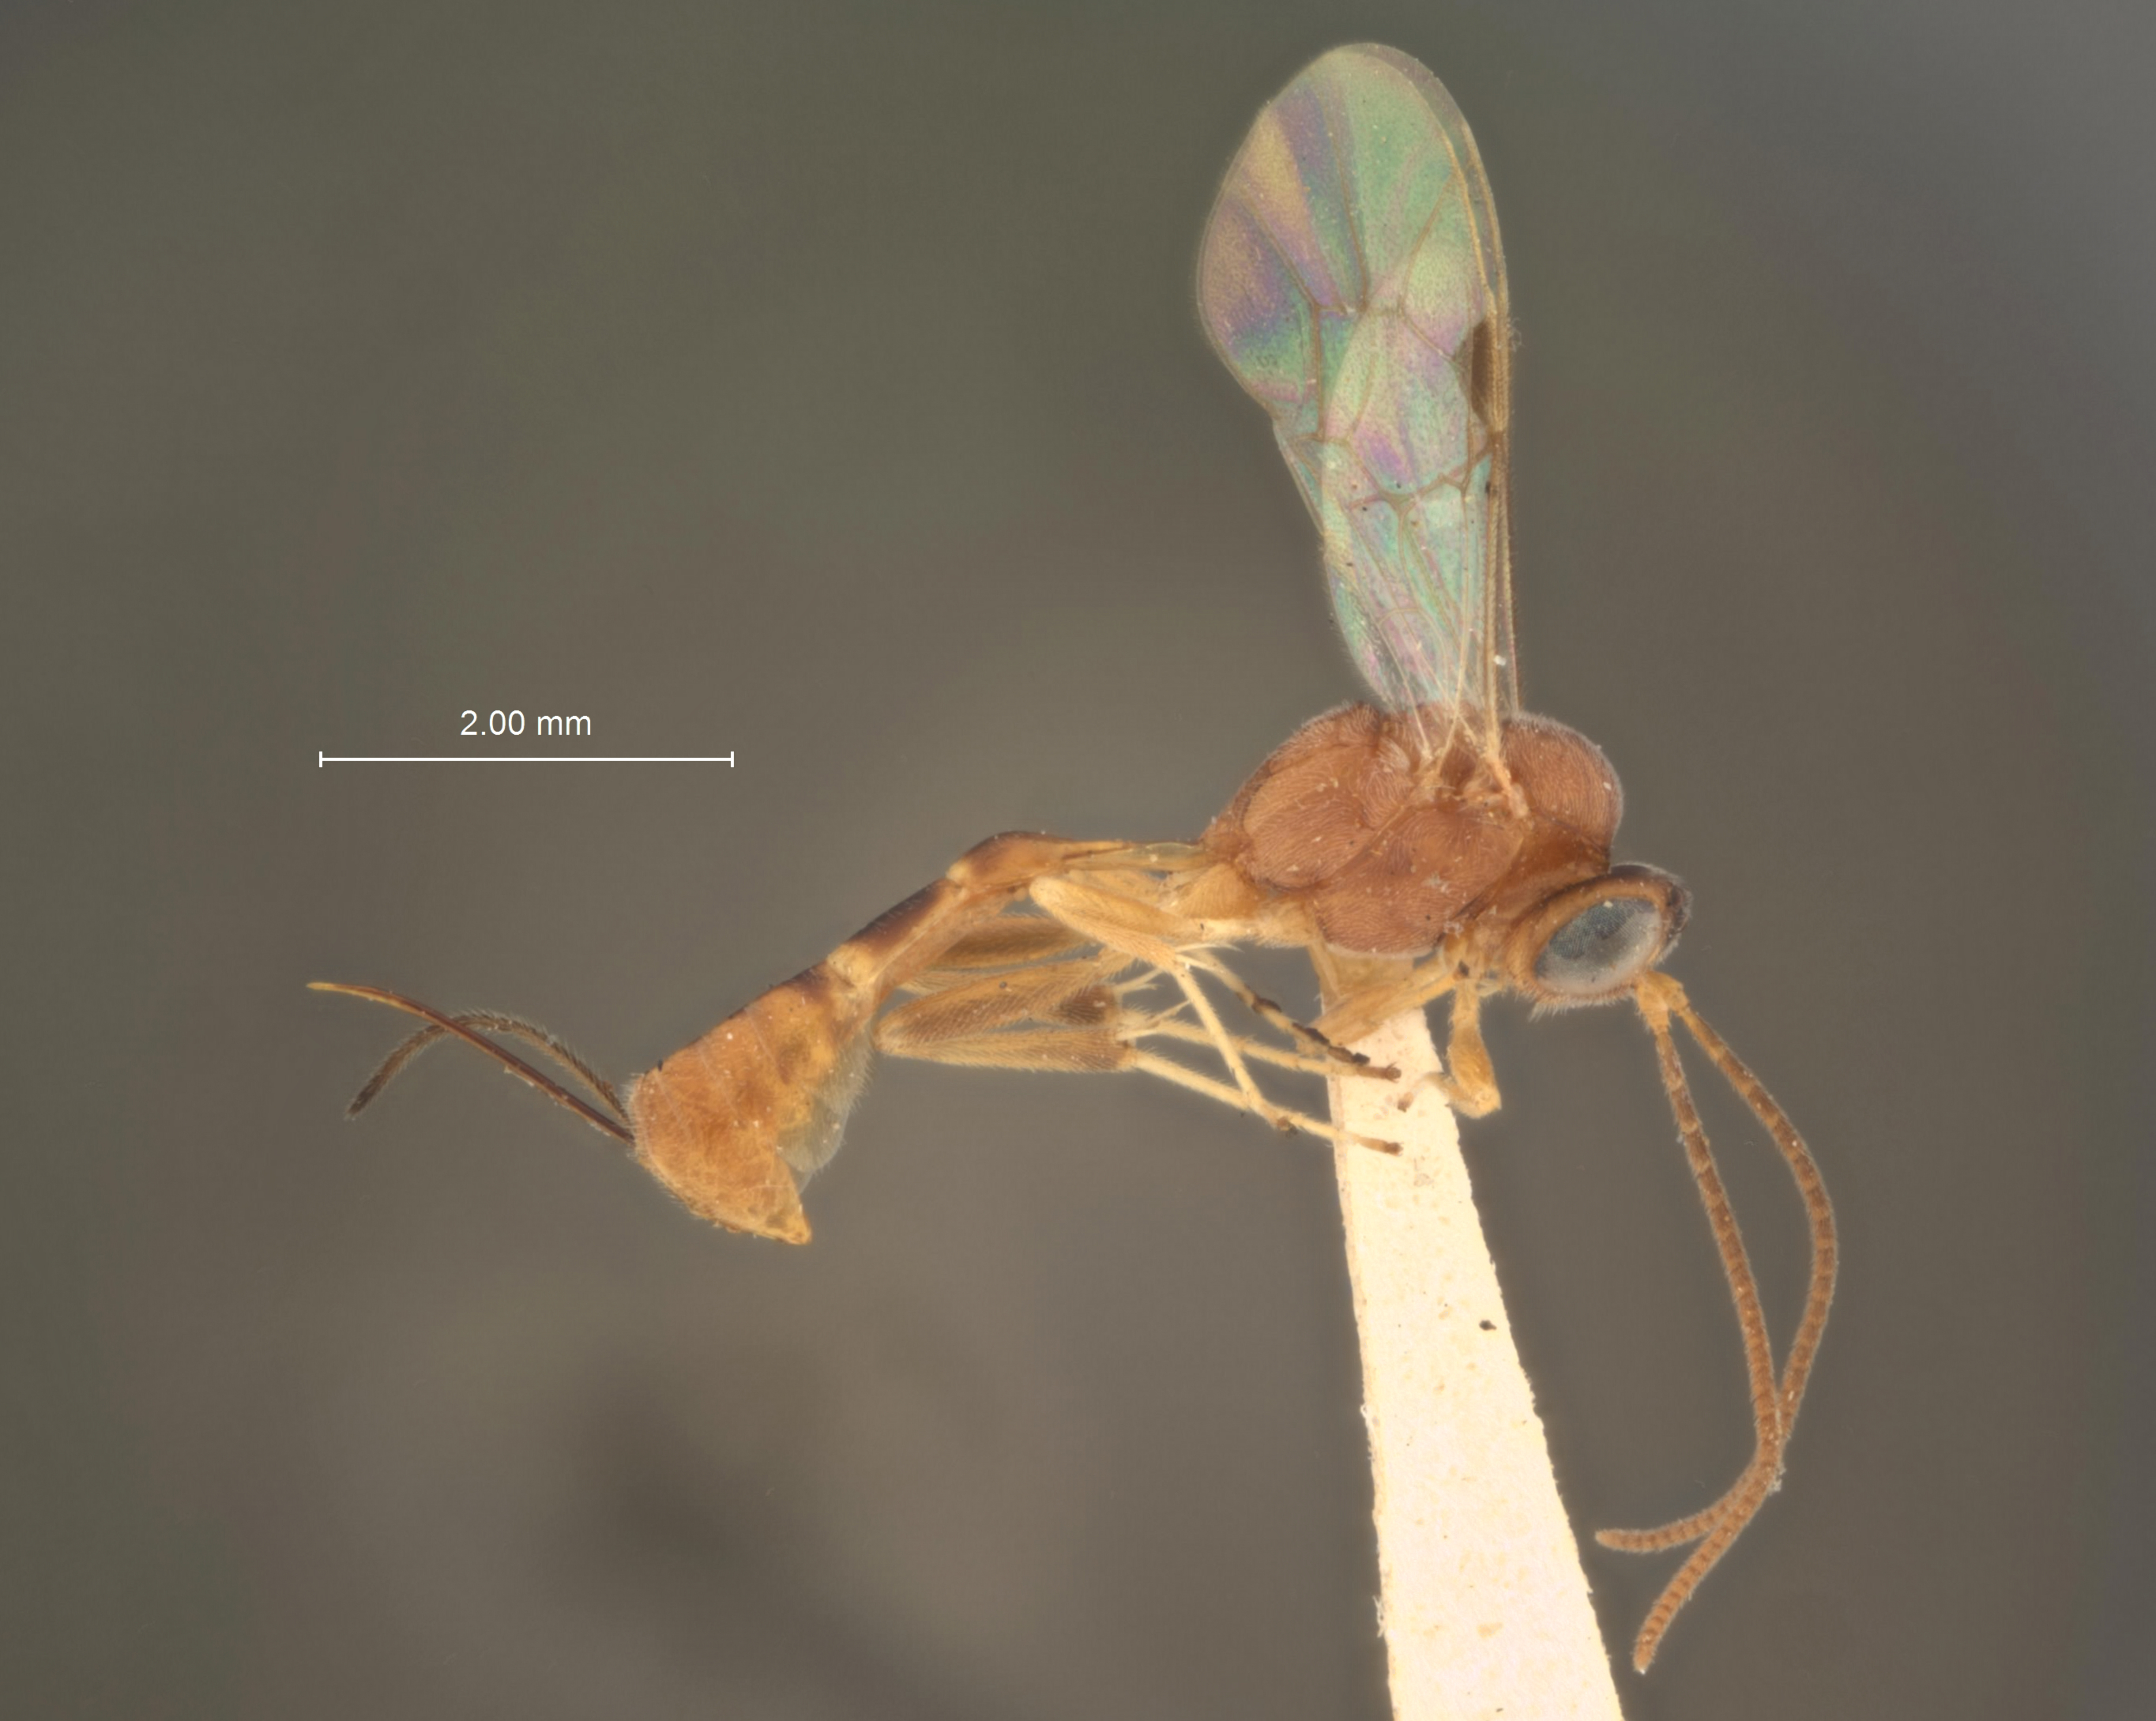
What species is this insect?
Cremastus latithorax
